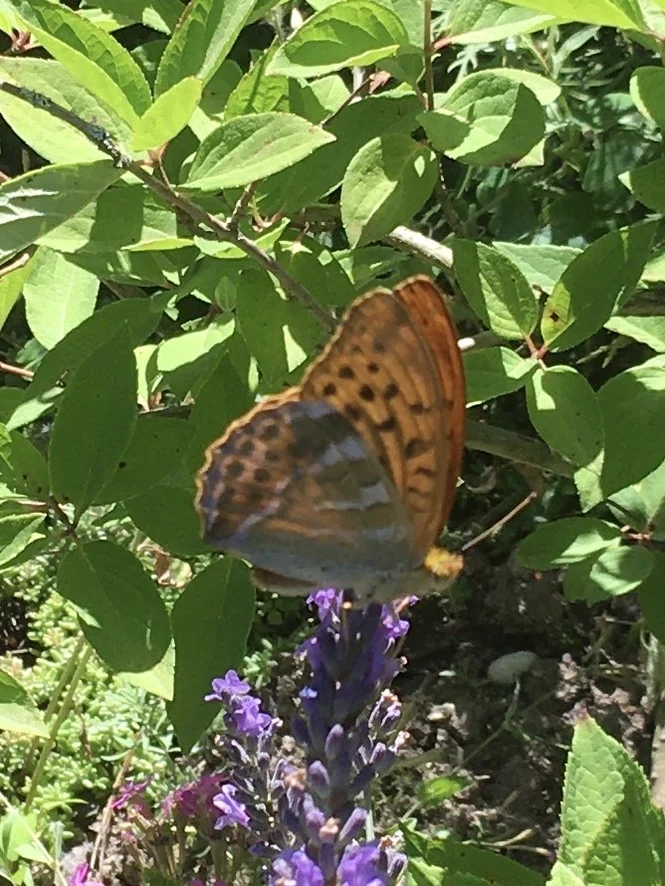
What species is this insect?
Argynnis paphia
